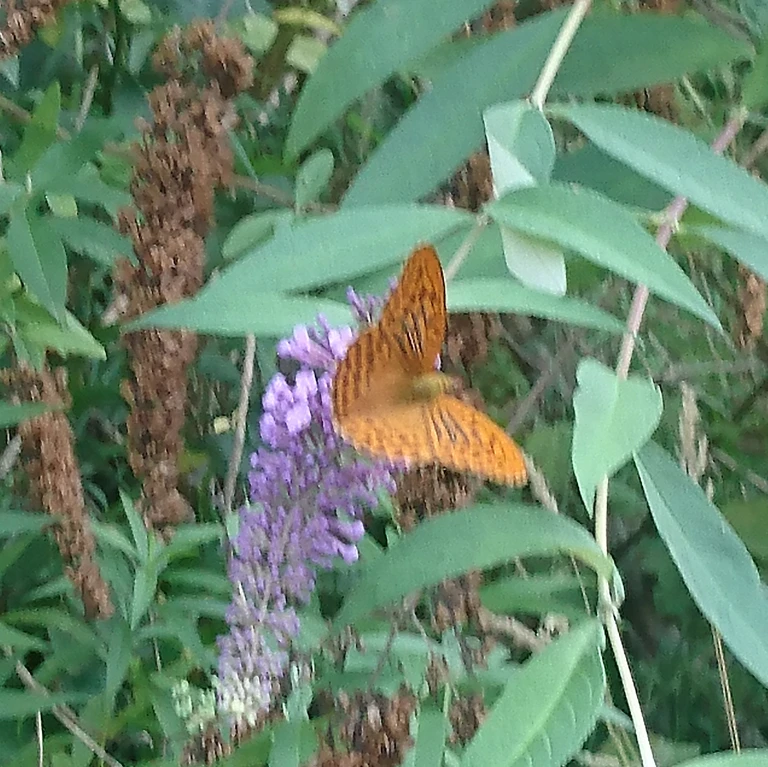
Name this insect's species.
Argynnis paphia
